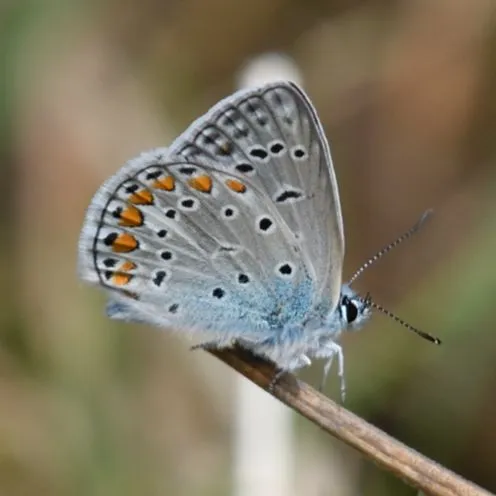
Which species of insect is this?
Polyommatus icarus
